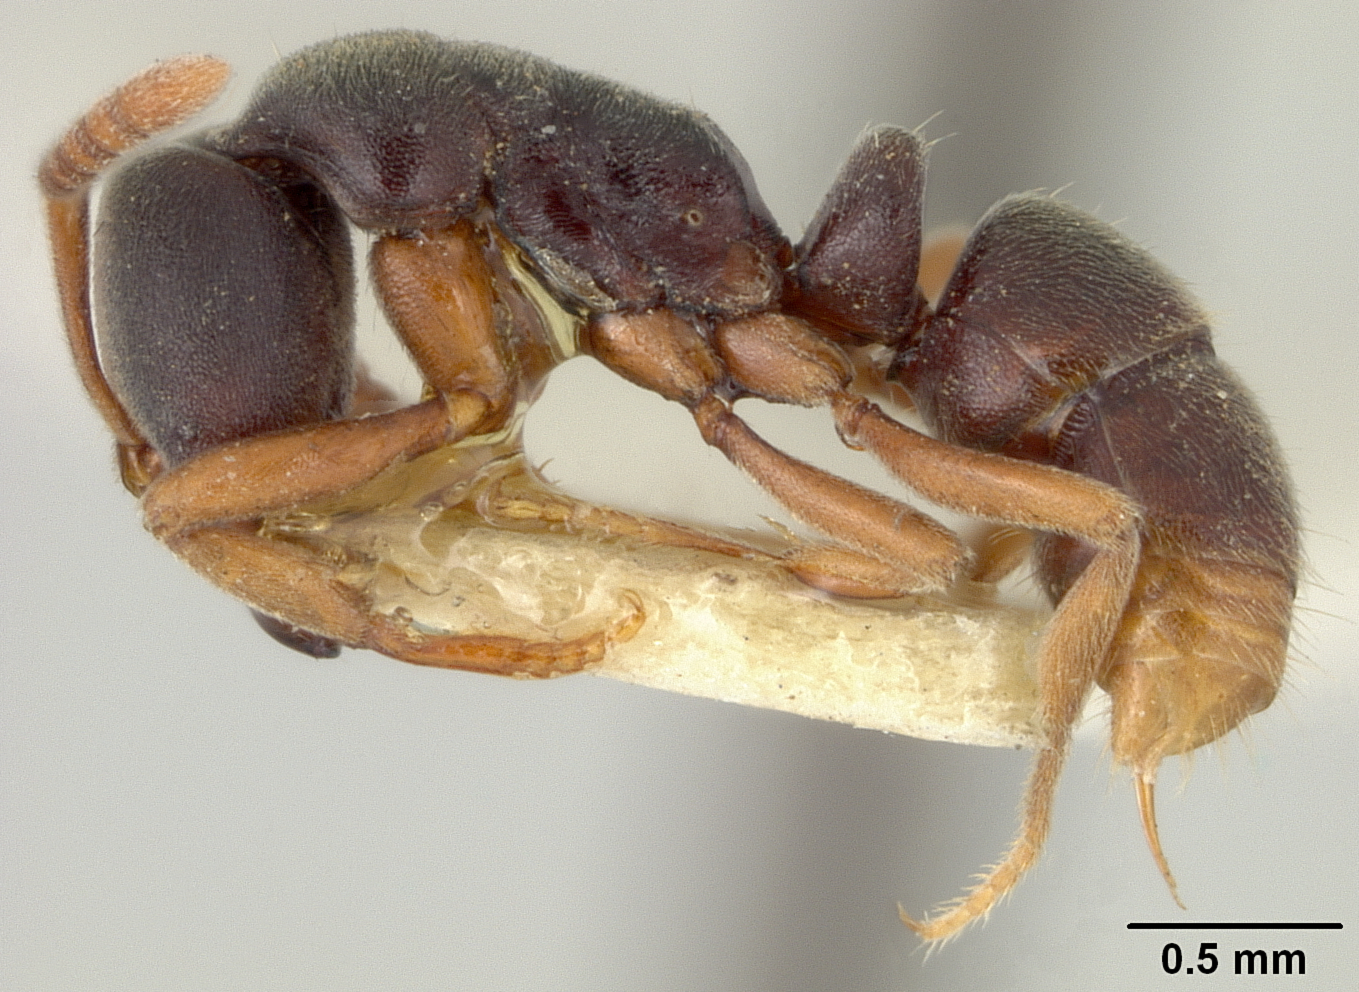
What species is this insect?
Ponera biroi
